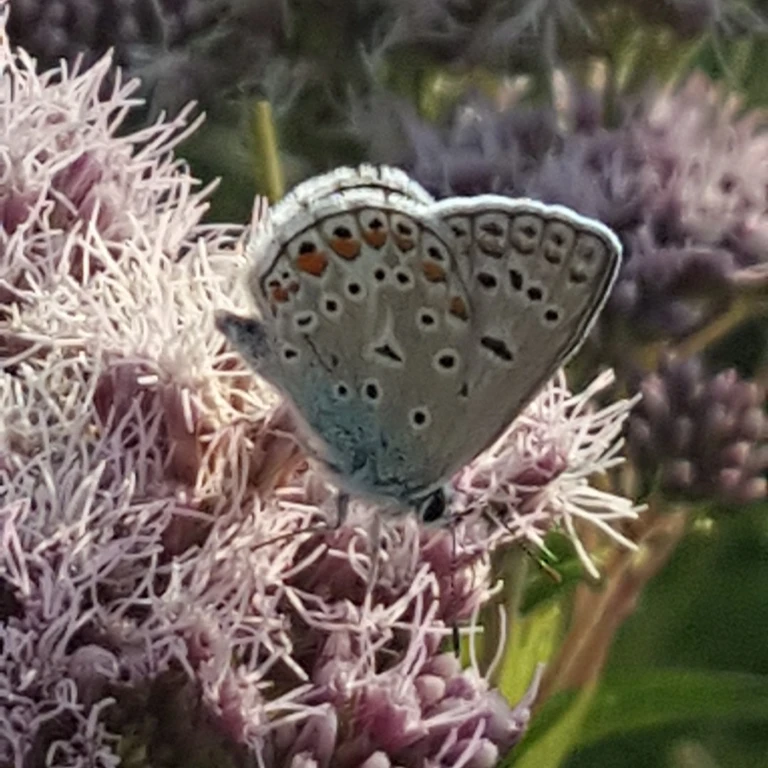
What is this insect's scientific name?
Polyommatus icarus
